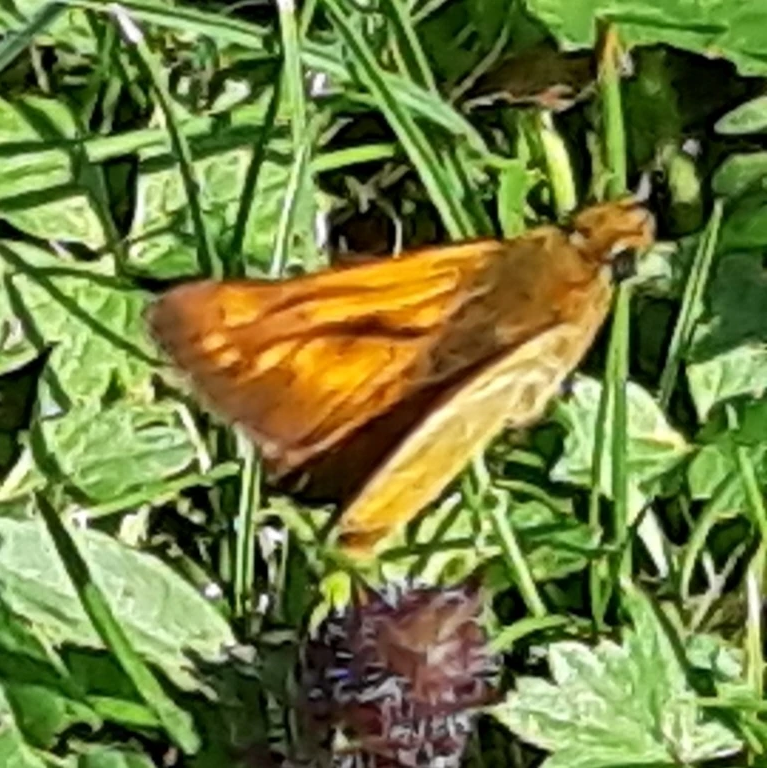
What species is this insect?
Ochlodes sylvanus (also Ochlodes venata)
